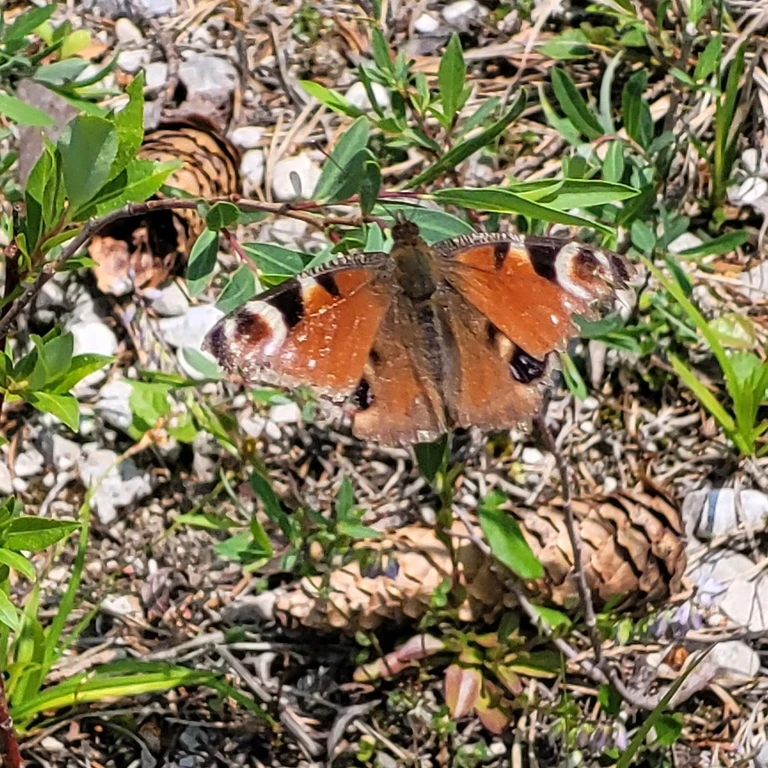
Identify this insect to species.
Aglais io
